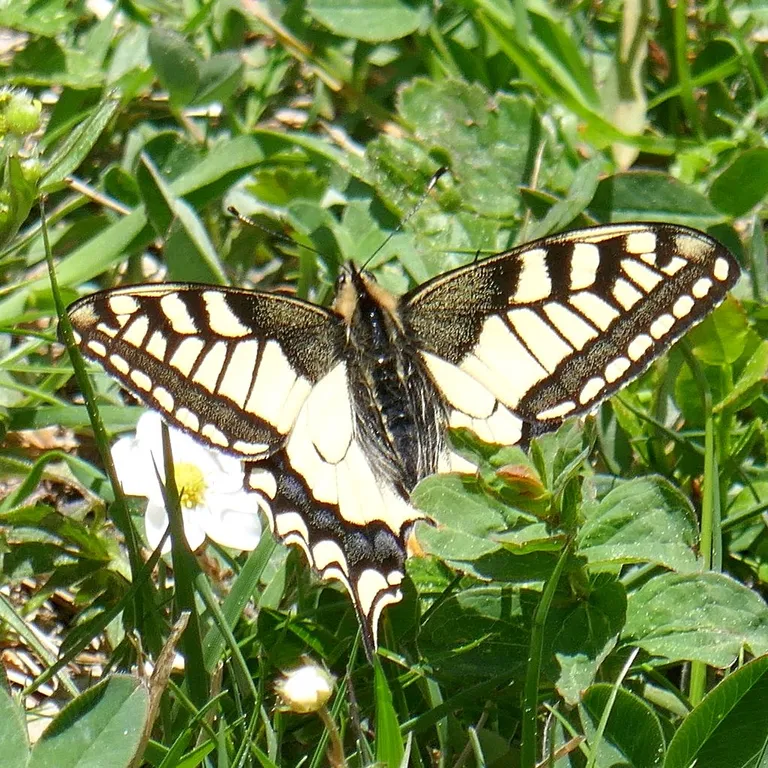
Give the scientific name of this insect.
Papilio machaon
